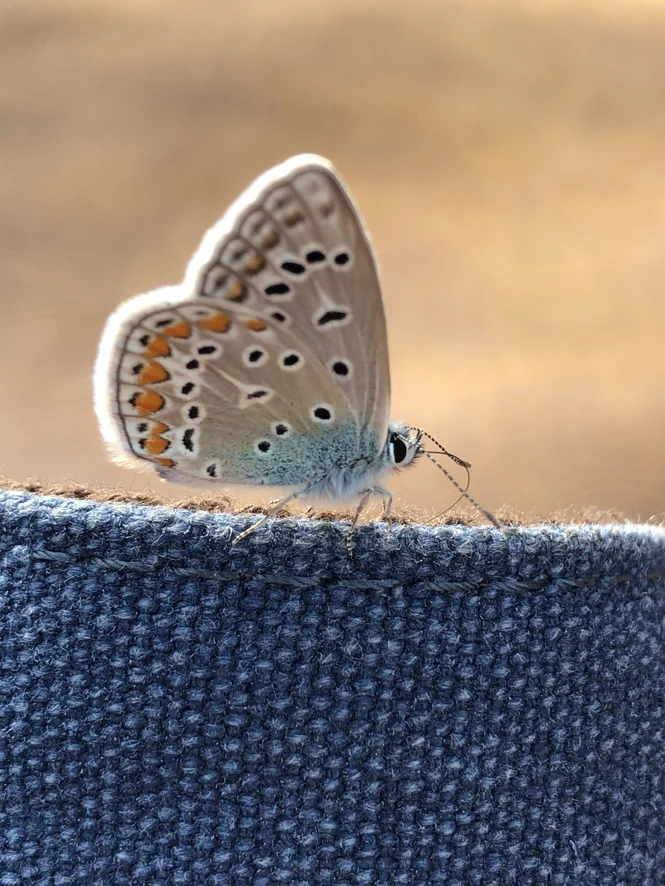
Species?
Polyommatus icarus
